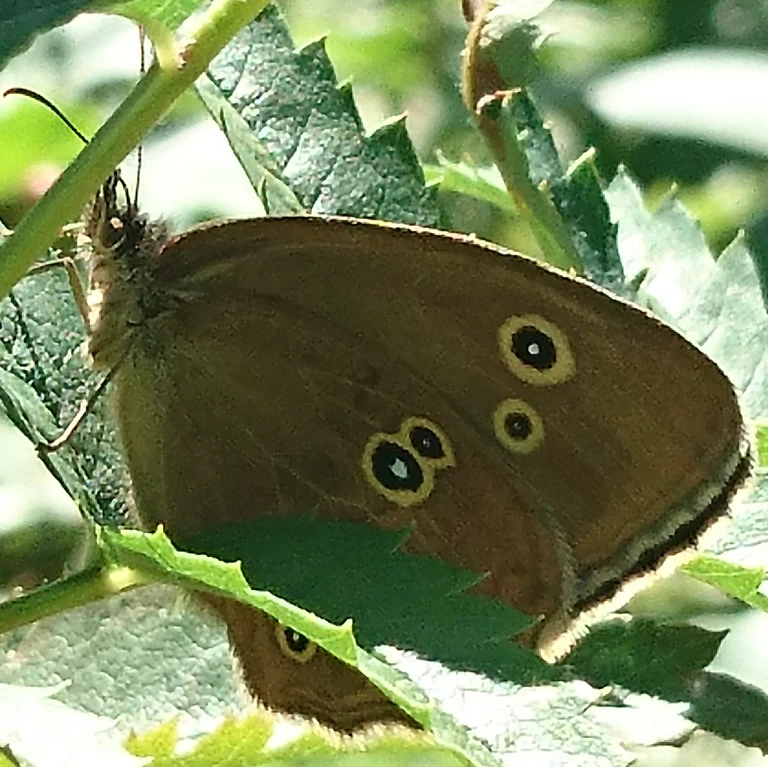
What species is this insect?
Aphantopus hyperantus
